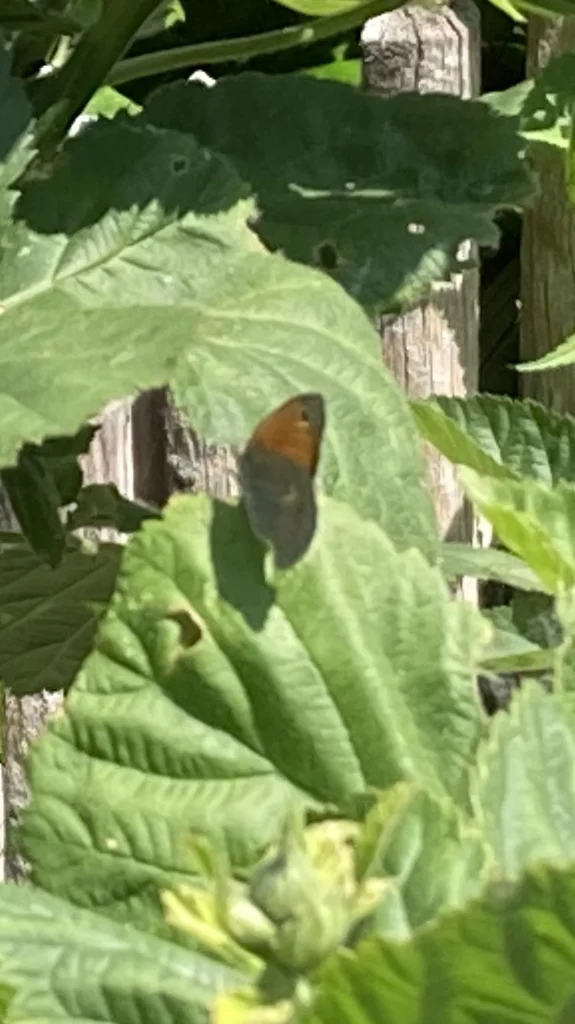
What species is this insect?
Coenonympha pamphilus
